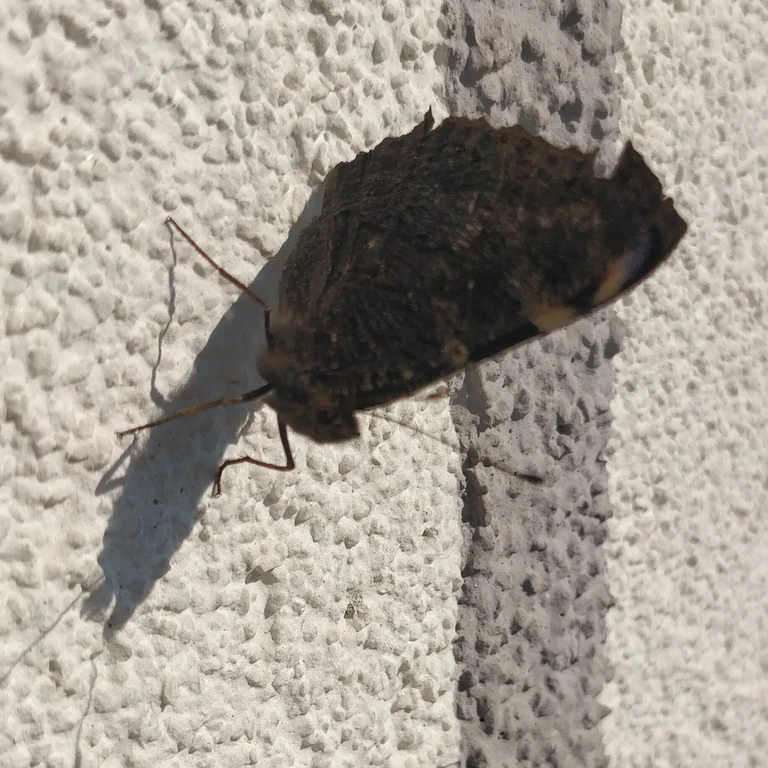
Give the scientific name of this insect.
Aglais io
